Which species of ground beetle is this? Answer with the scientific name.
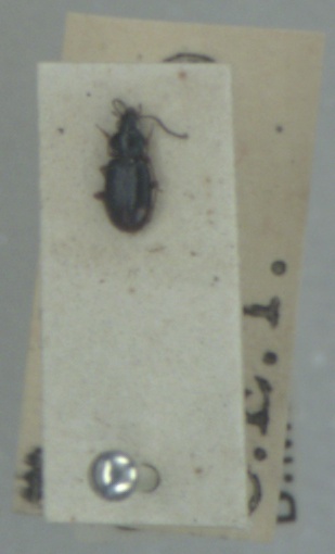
Bembidion guttula
